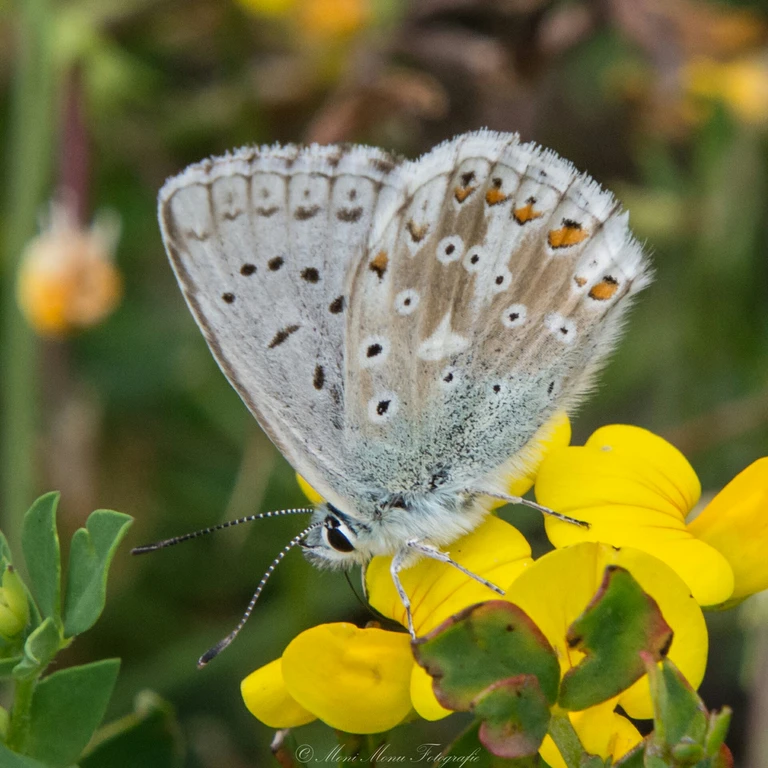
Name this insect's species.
Lysandra coridon
